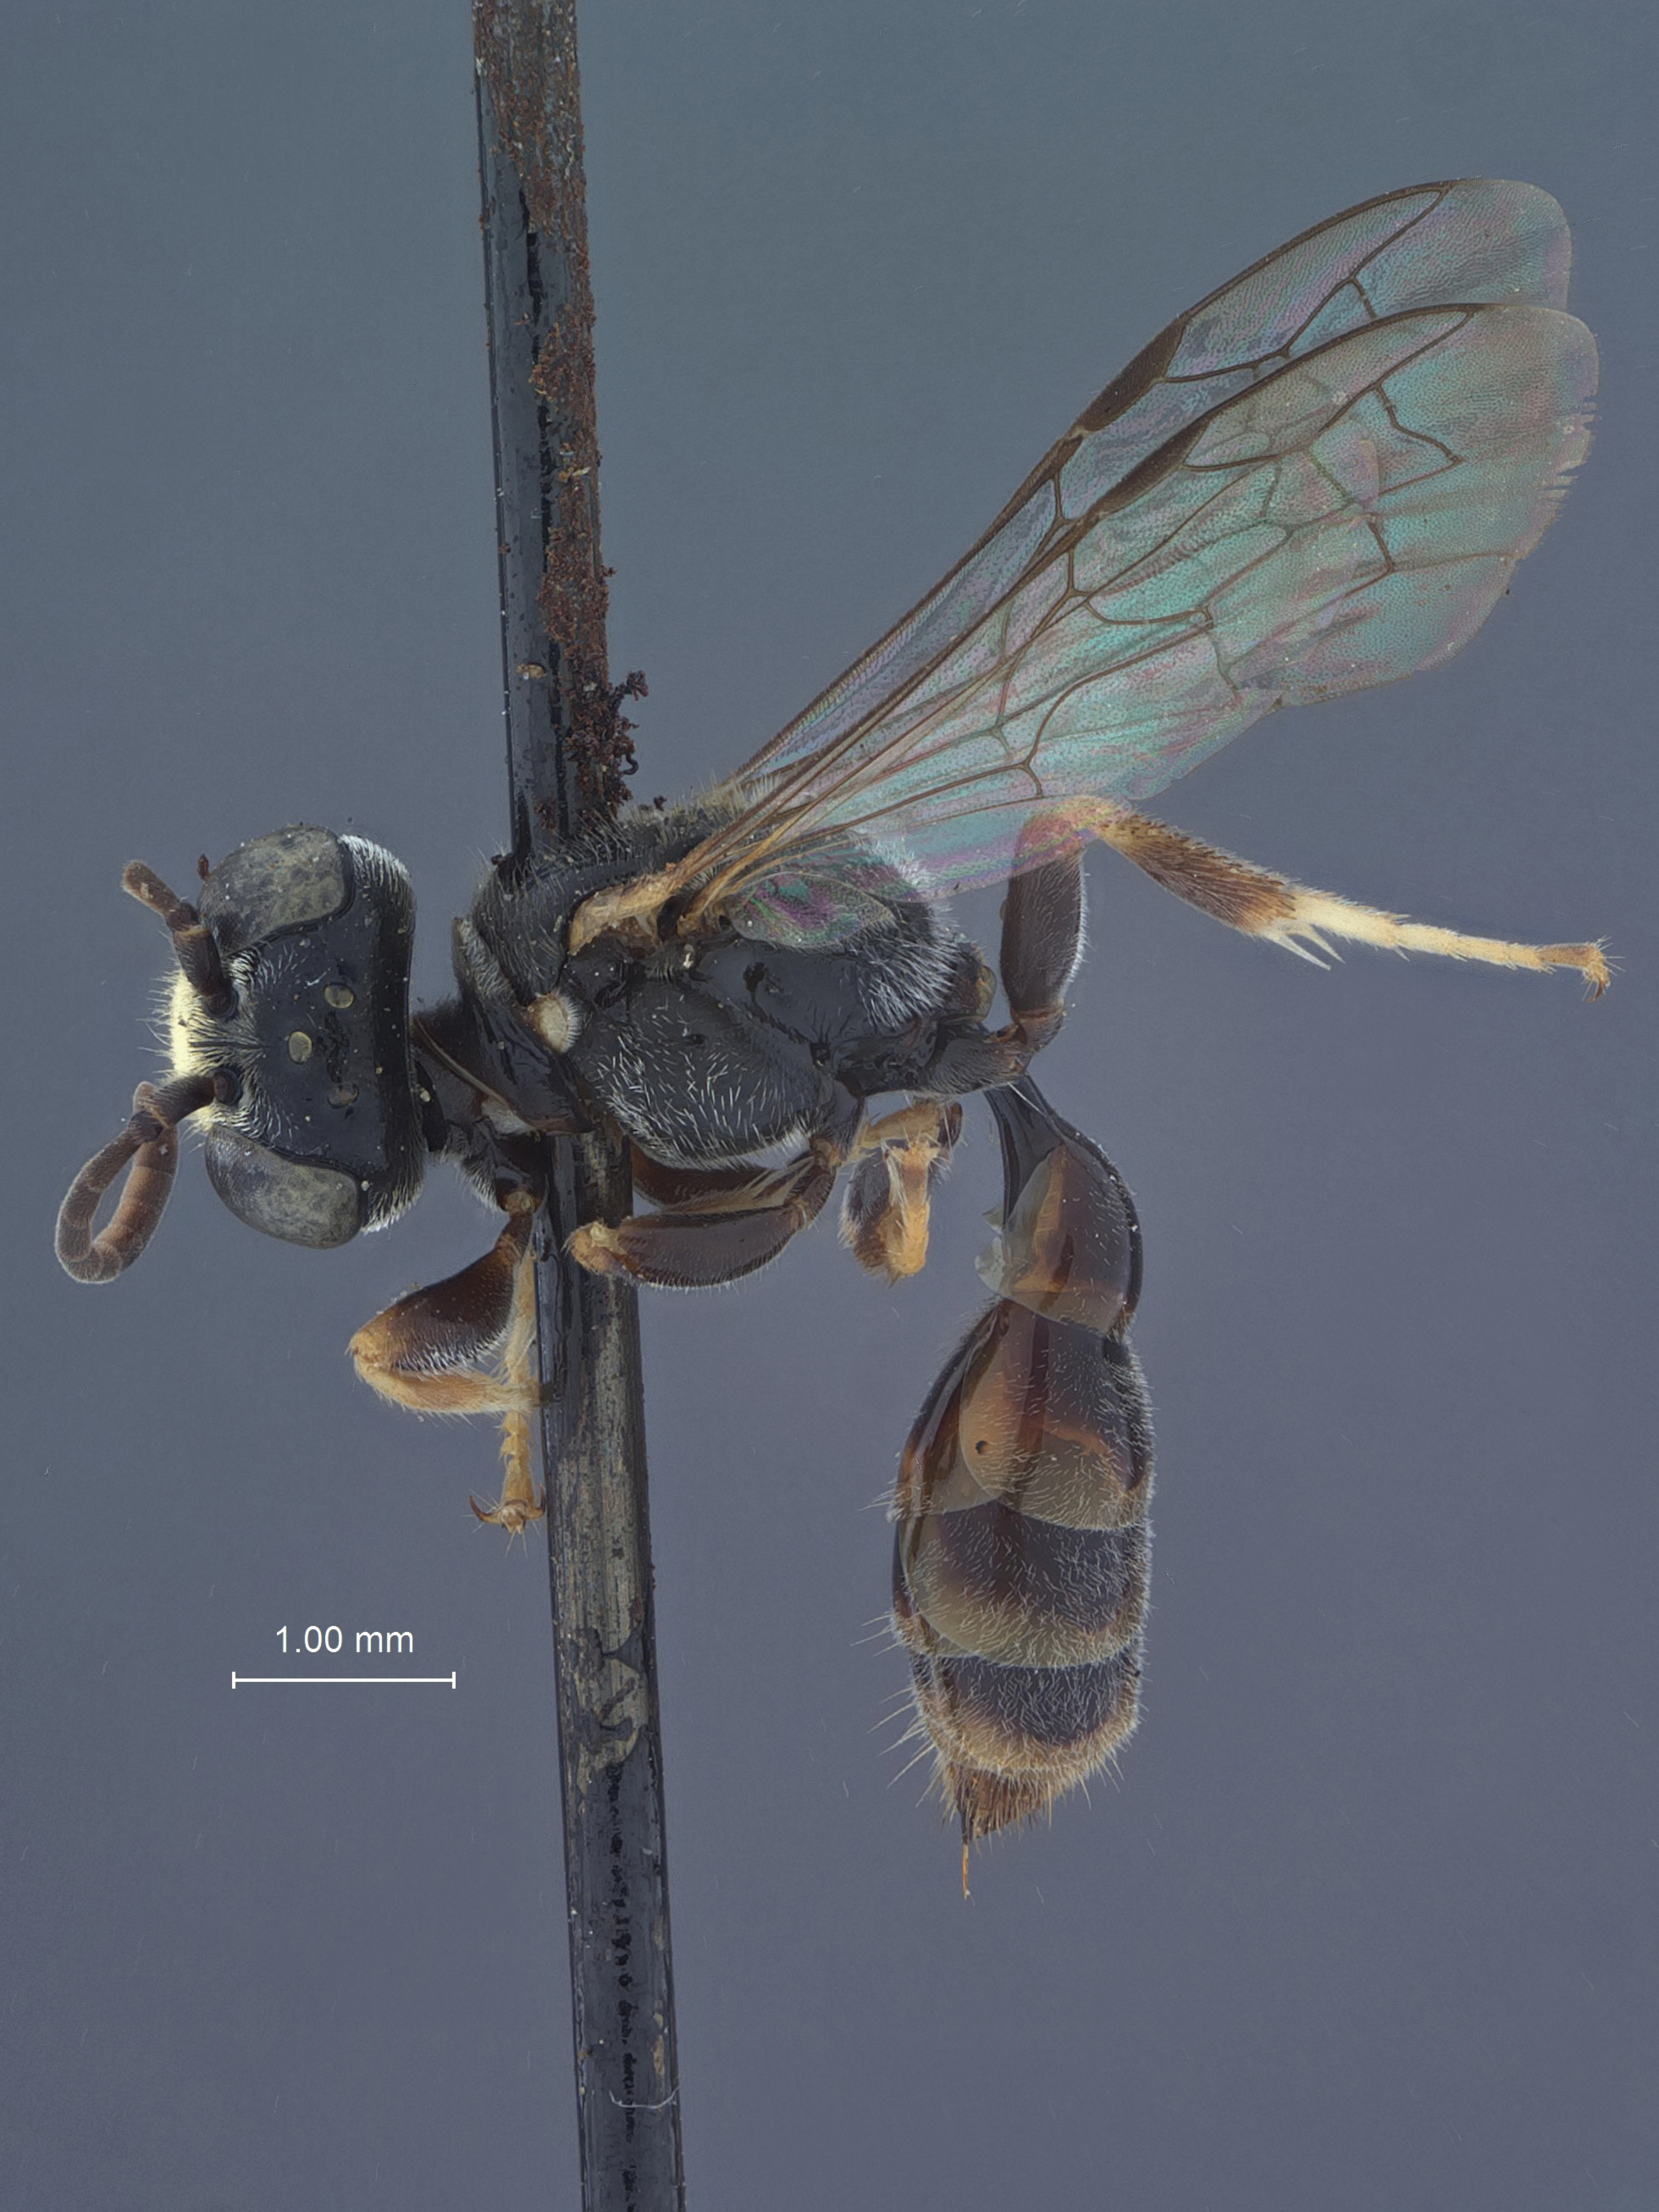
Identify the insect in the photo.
Psenia aerofacies
